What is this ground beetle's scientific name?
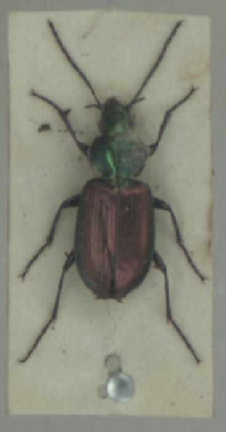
Agonum sexpunctatum
